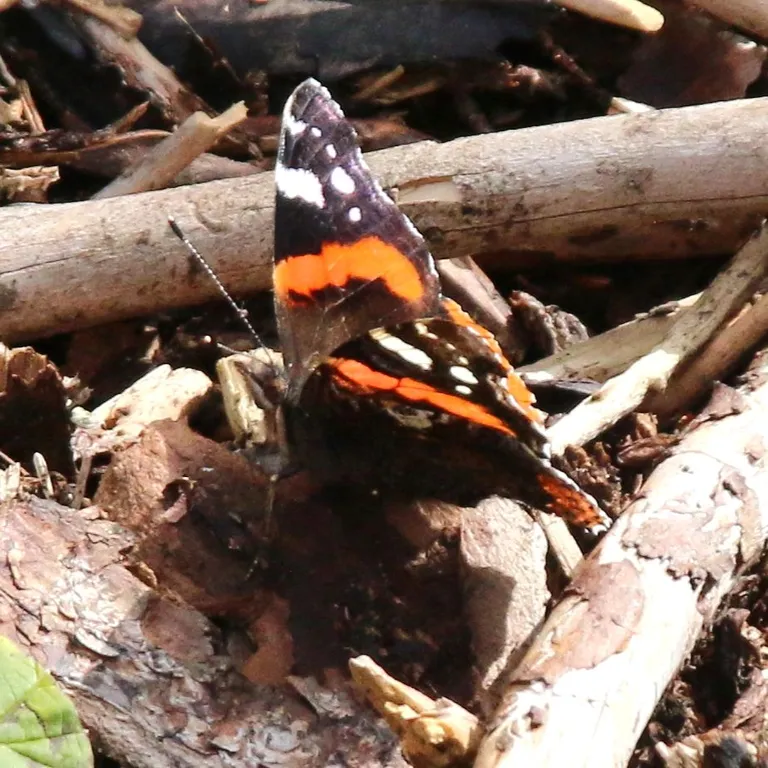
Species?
Vanessa atalanta
